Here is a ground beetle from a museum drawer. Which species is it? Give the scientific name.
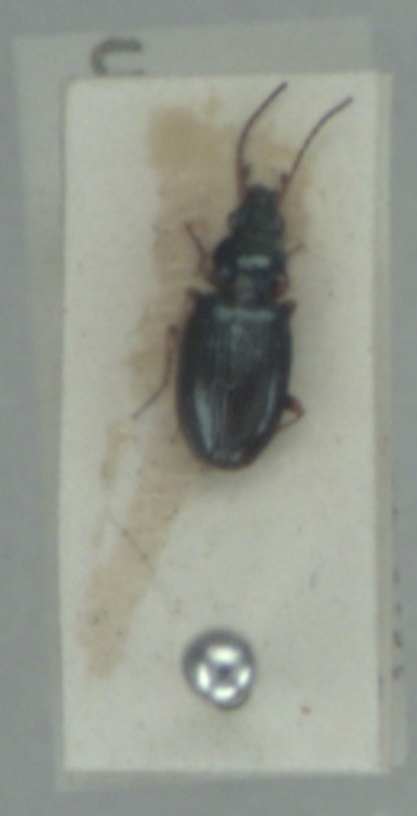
Bembidion deletum
